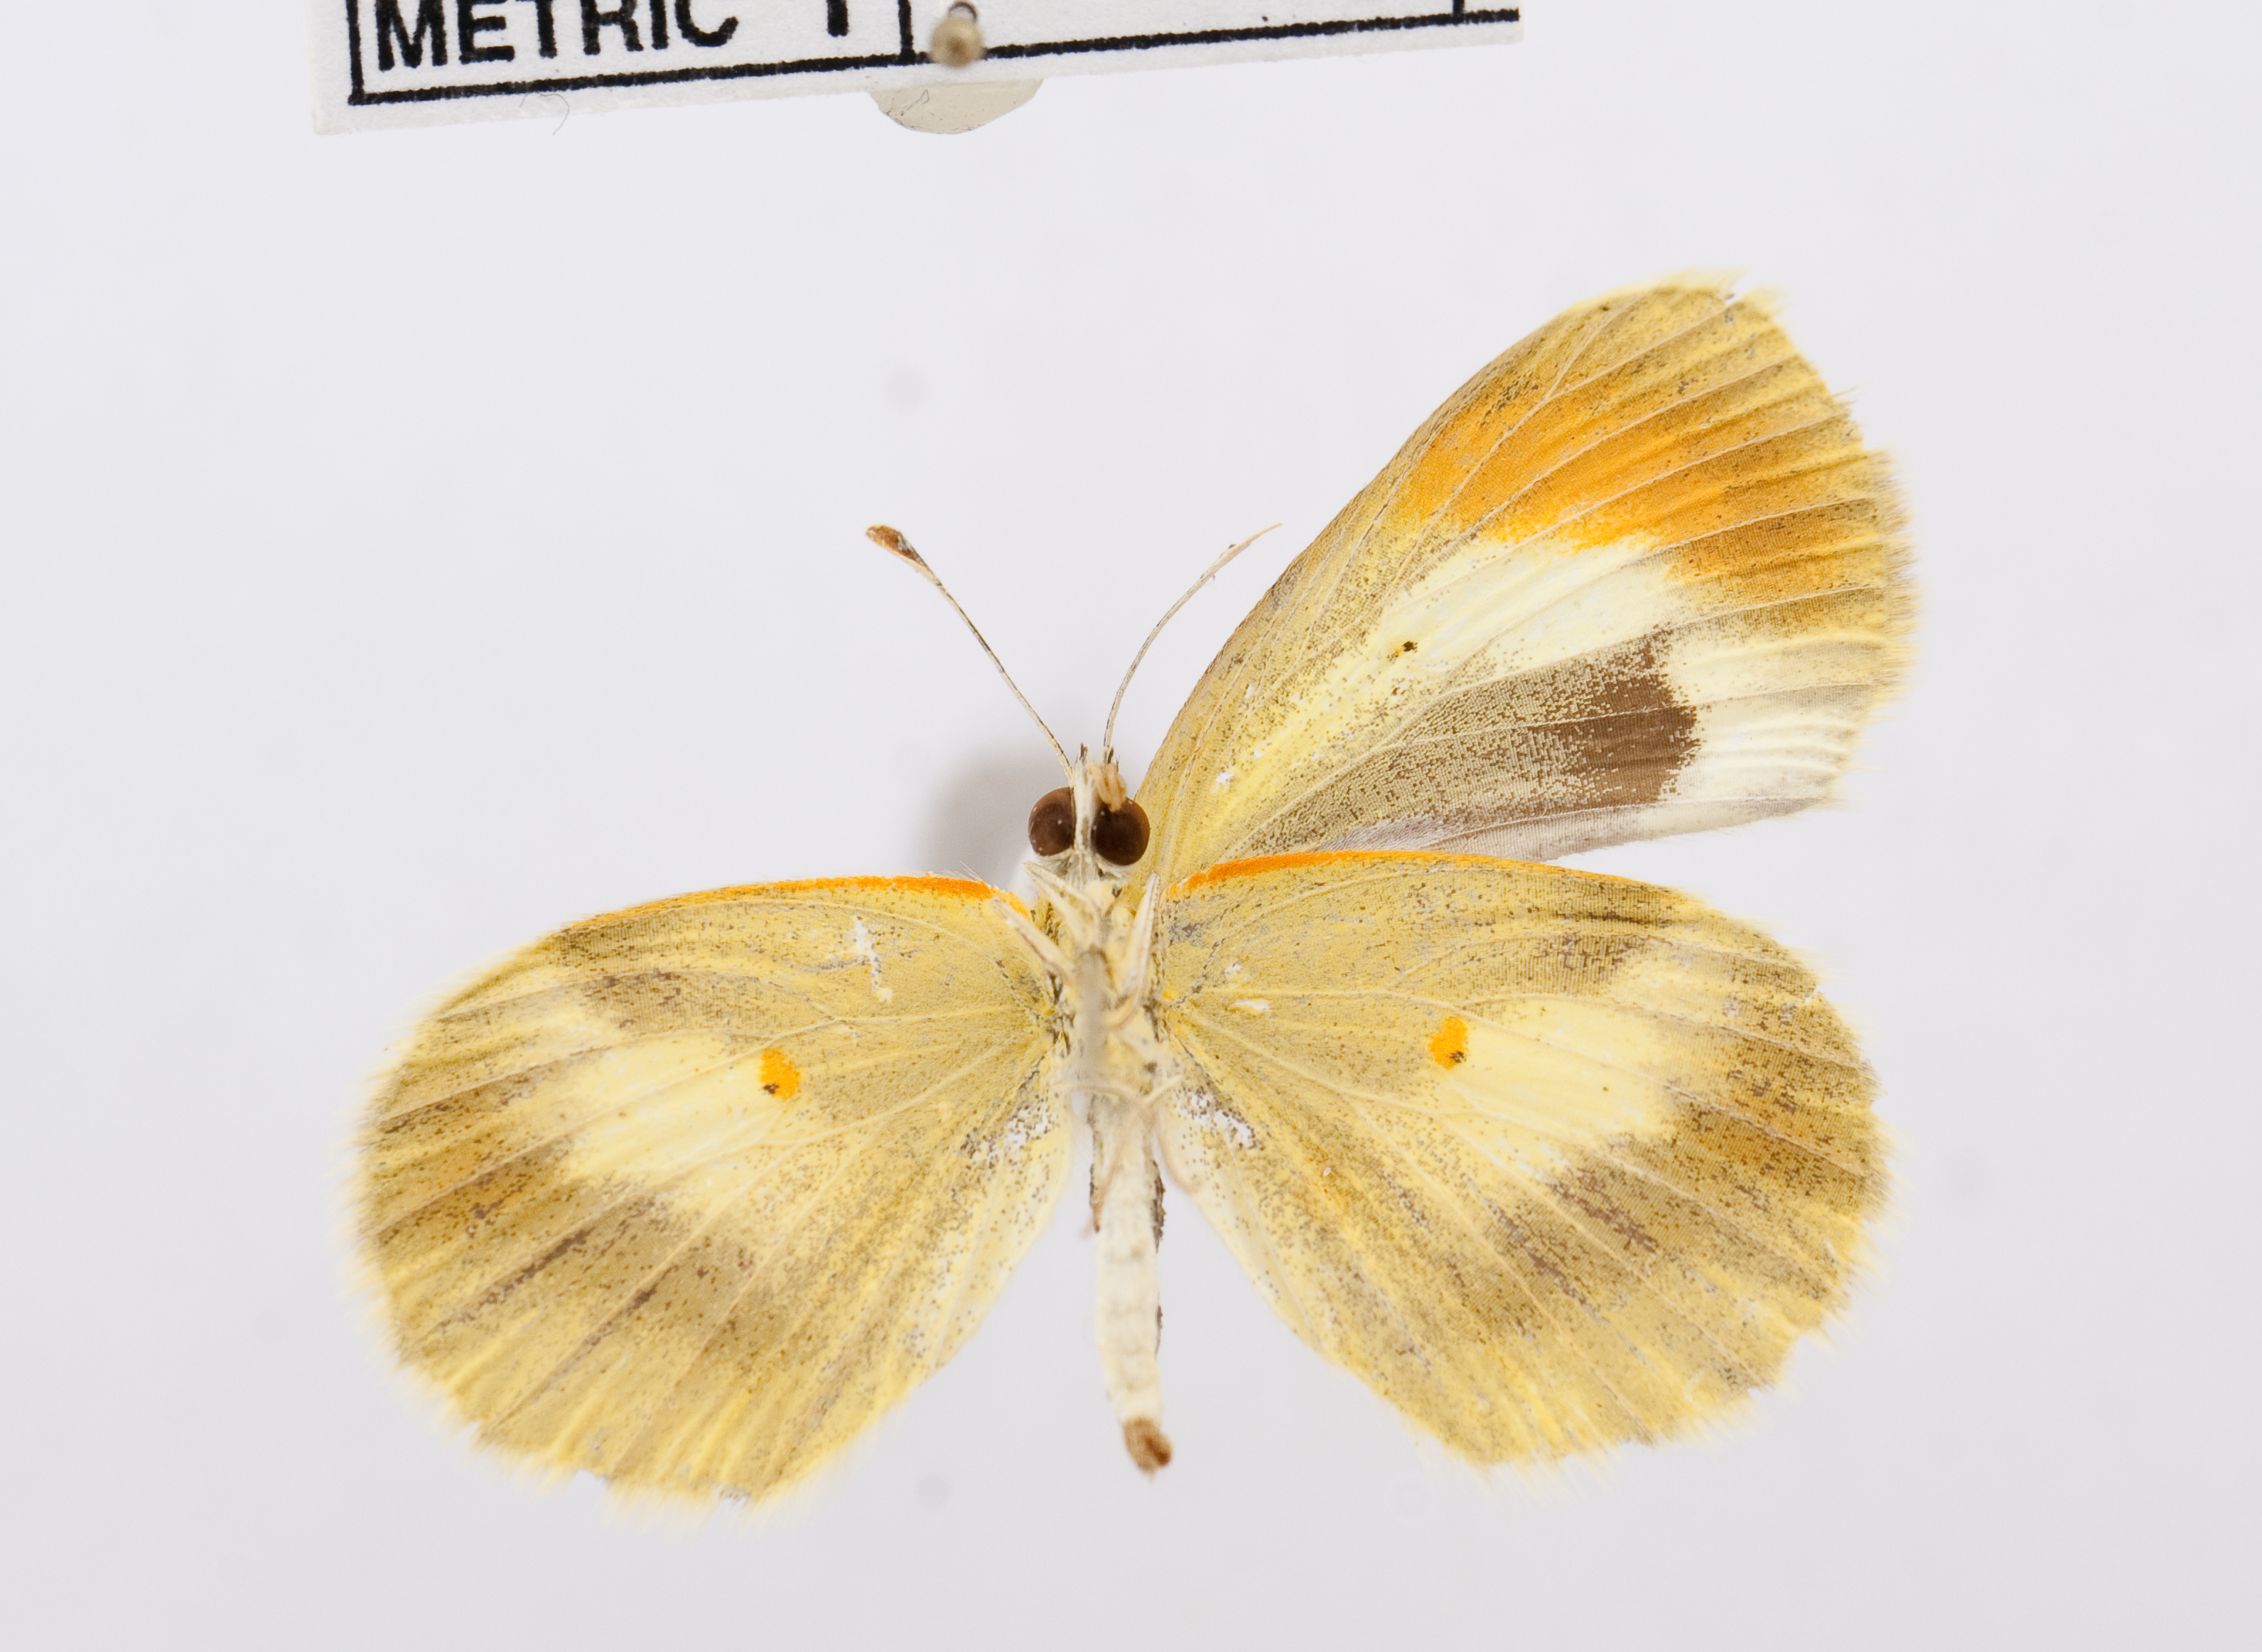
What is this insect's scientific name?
Colotis daira
